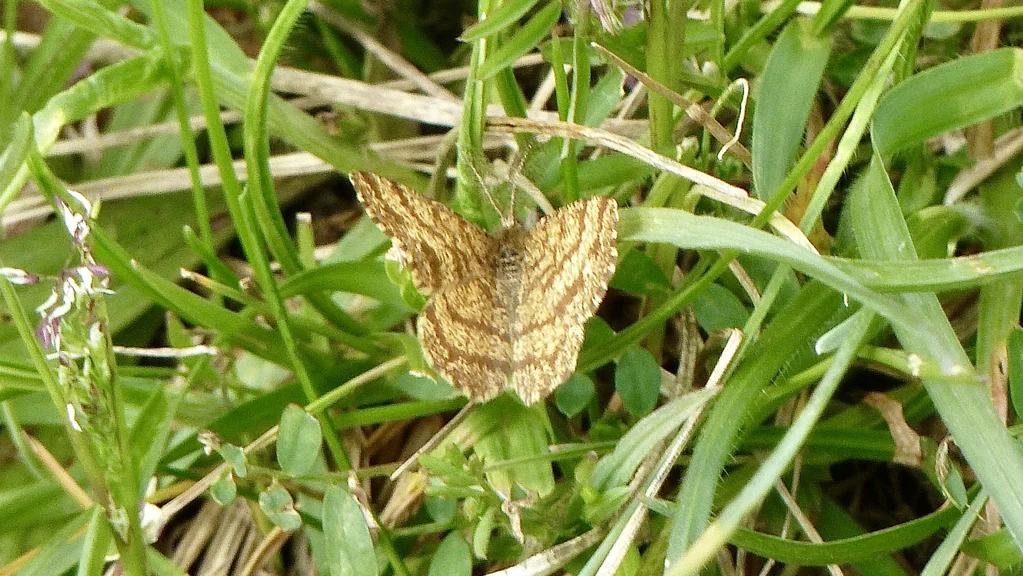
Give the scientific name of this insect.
Ematurga atomaria
